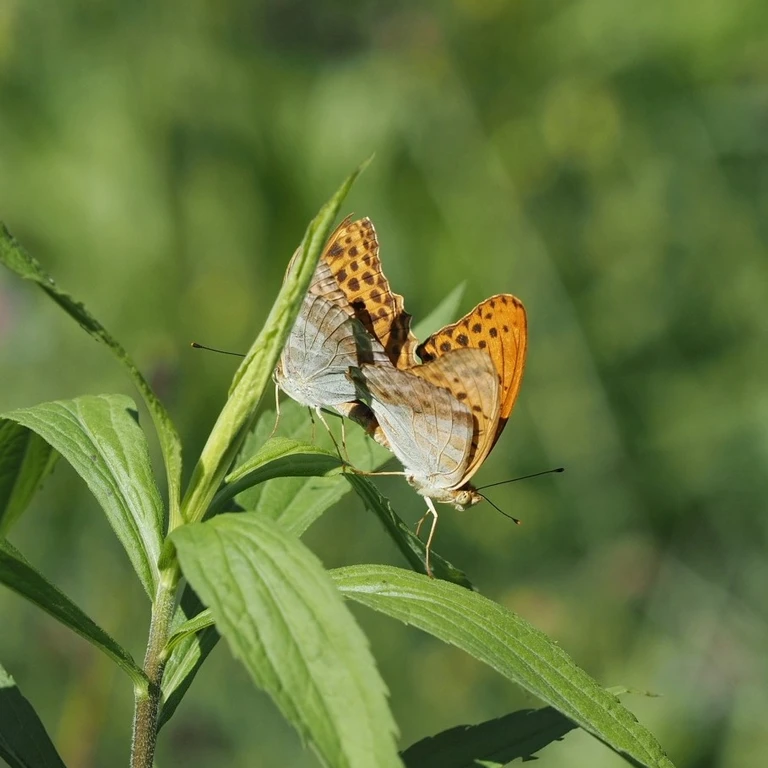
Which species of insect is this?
Argynnis paphia
